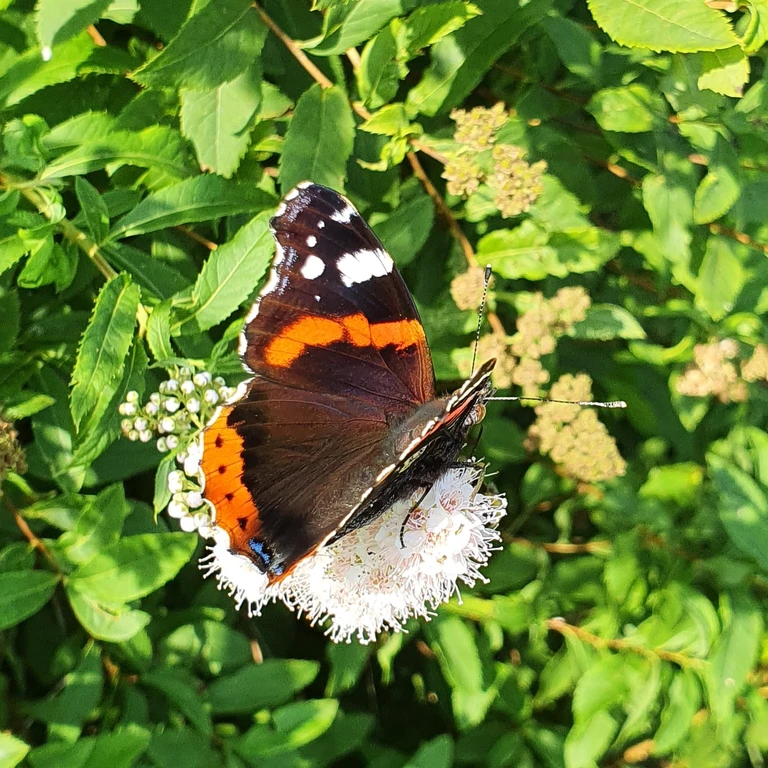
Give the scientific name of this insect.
Vanessa atalanta
